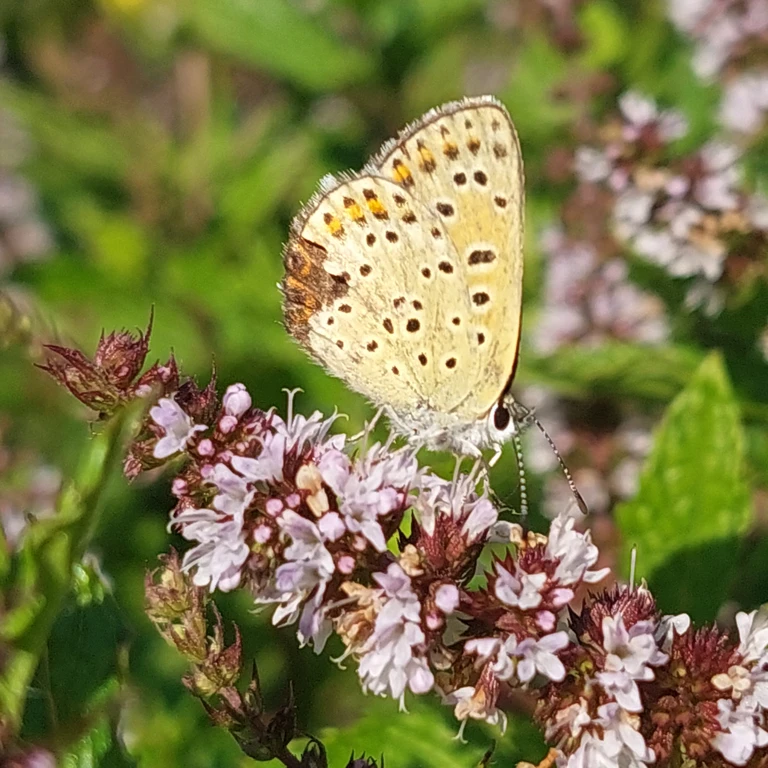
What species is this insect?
Lycaena tityrus (also Loweia tityrus)
